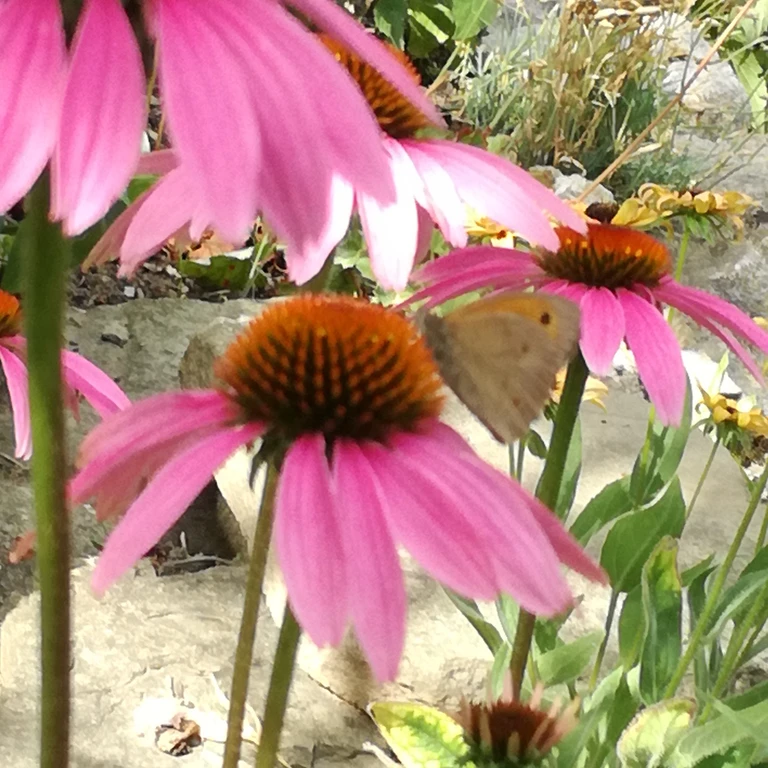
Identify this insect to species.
Maniola jurtina
